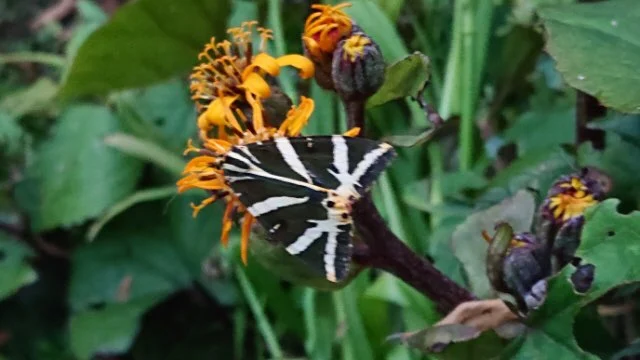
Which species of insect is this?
Euplagia quadripunctaria
